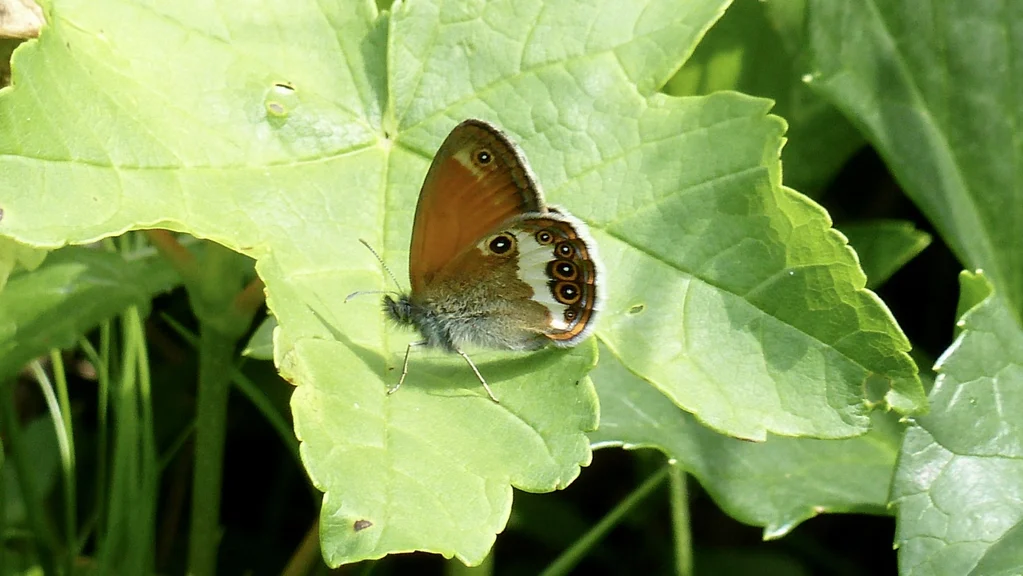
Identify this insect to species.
Coenonympha arcania
